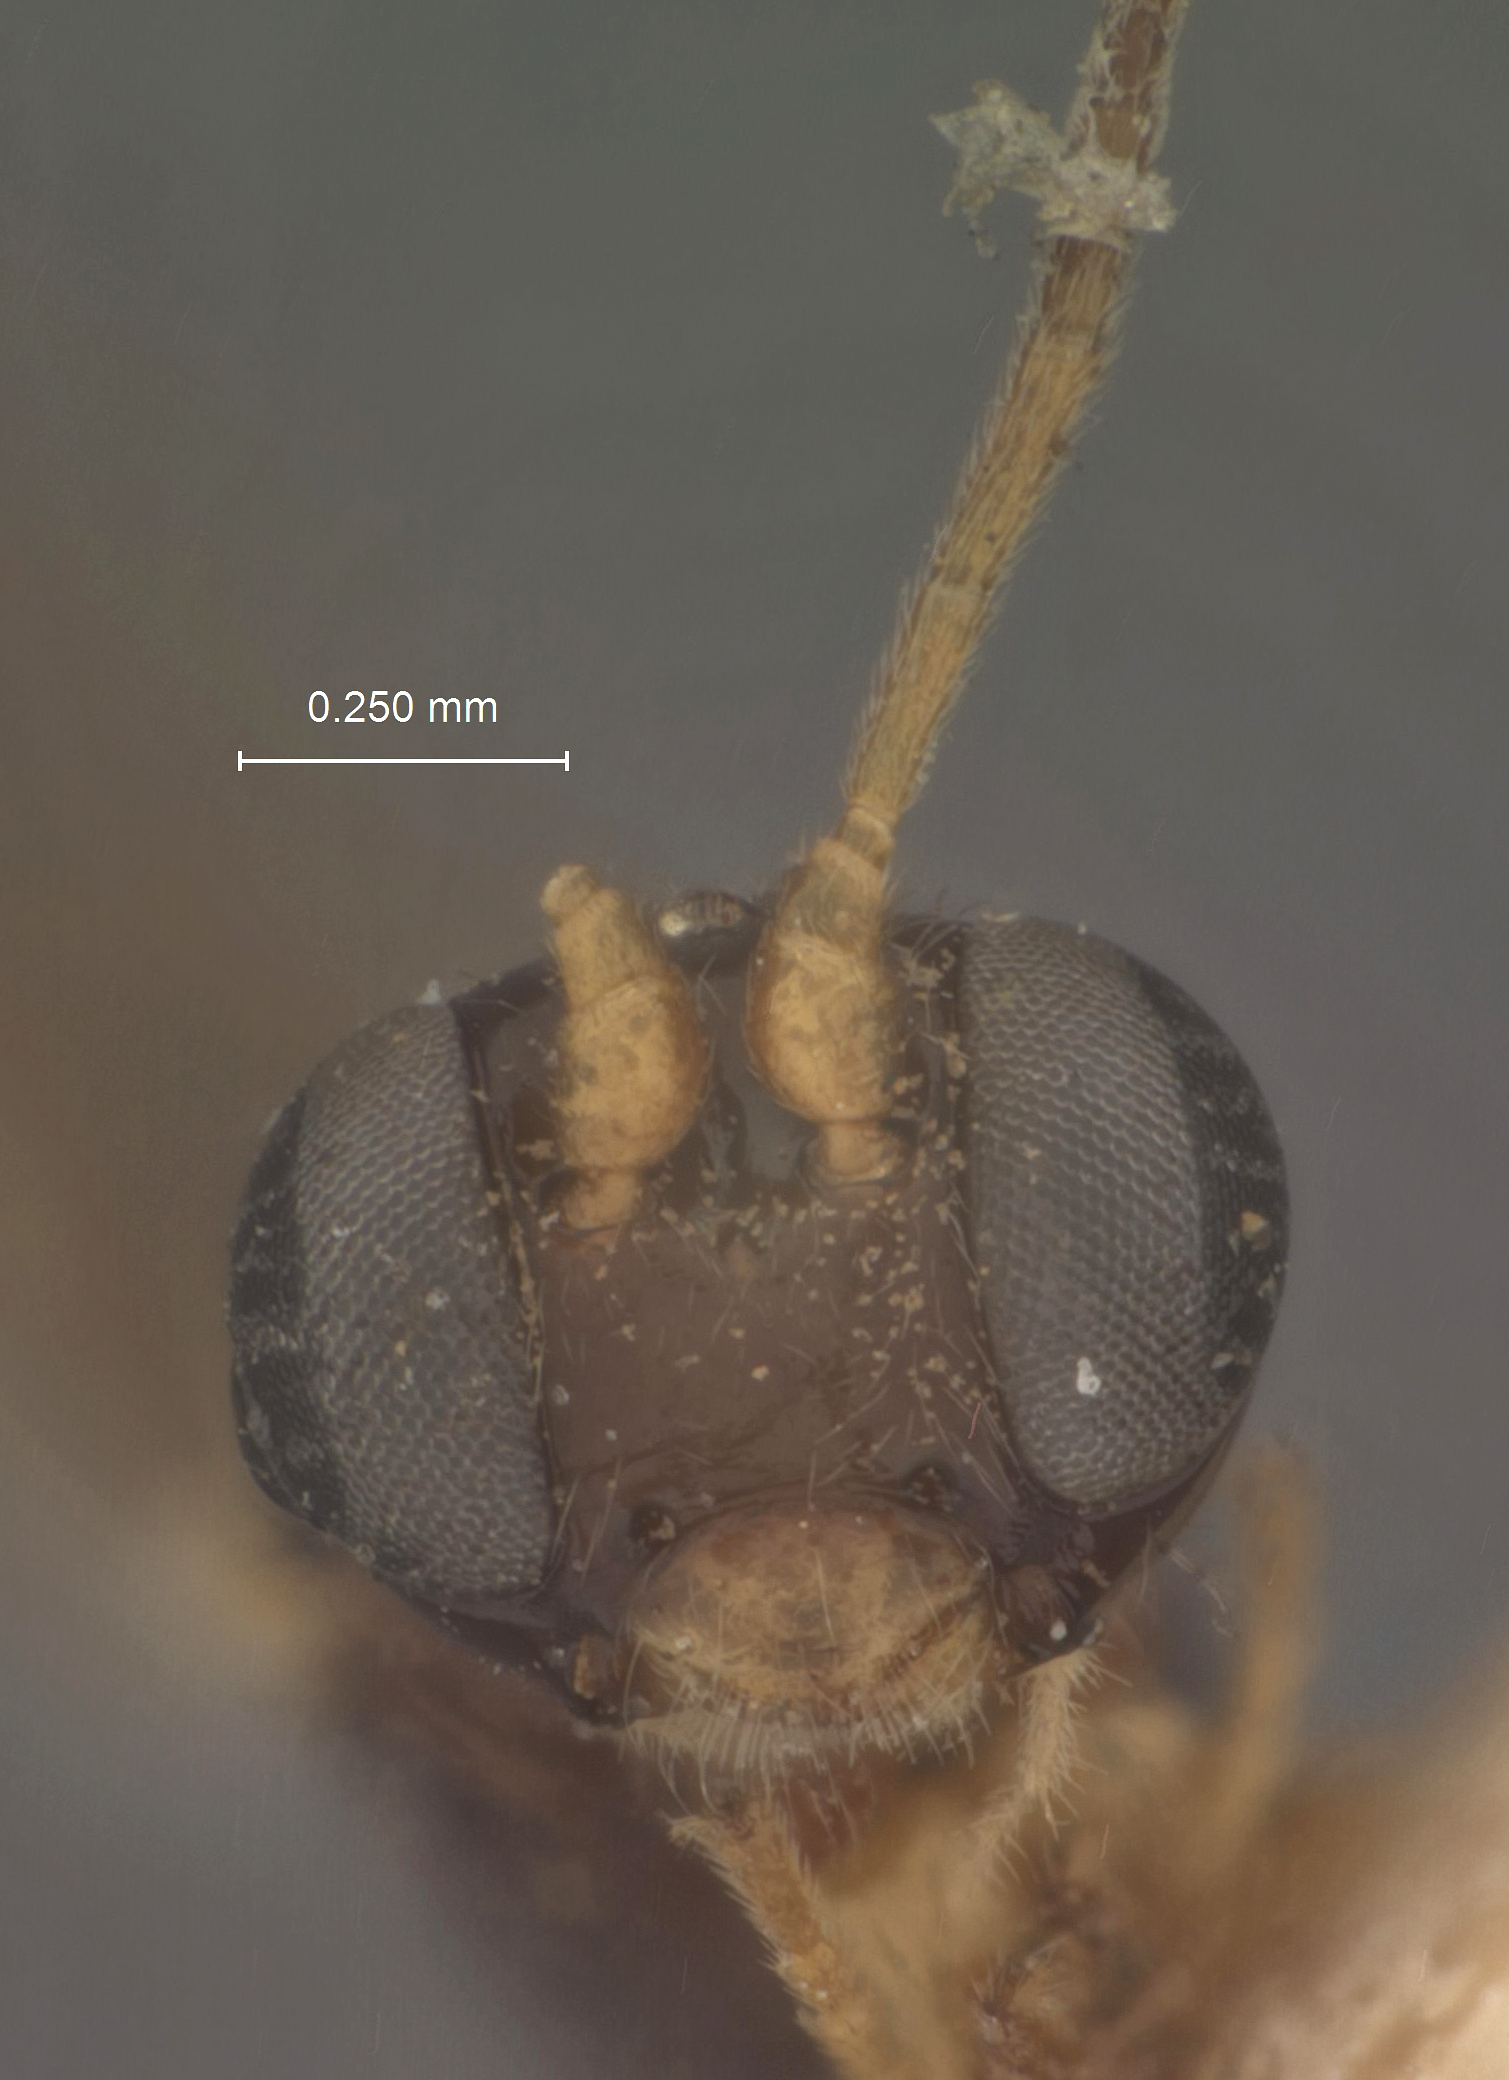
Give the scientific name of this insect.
Mesoleptus fungicola
